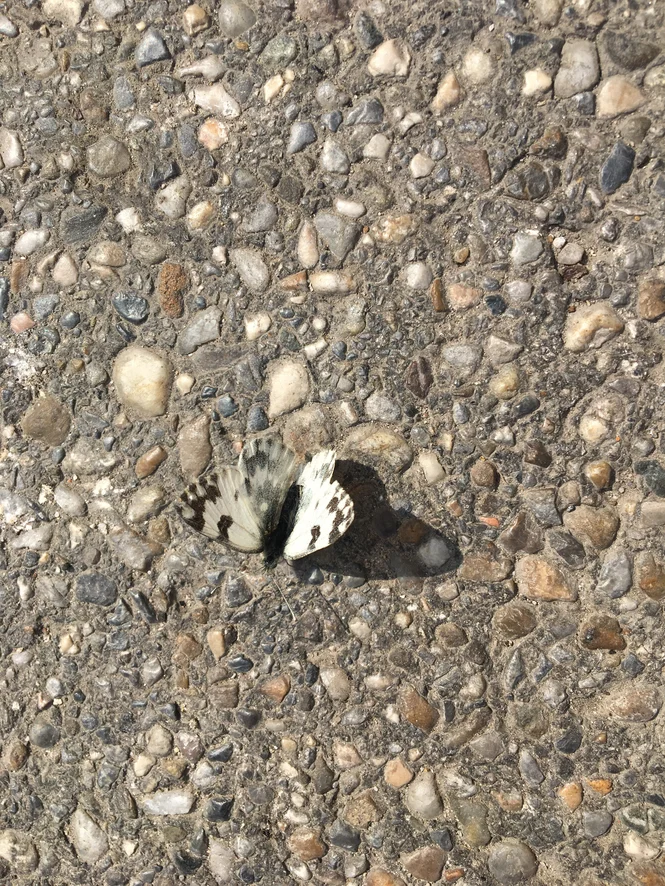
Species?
Pontia edusa
